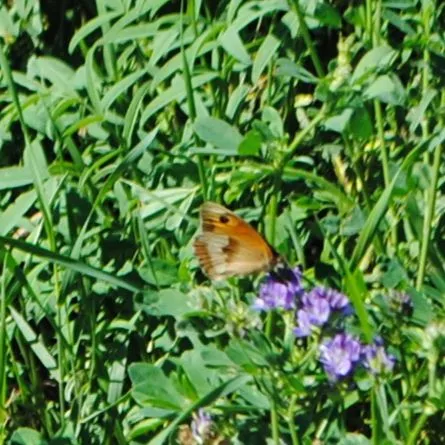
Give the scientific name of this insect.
Maniola jurtina
